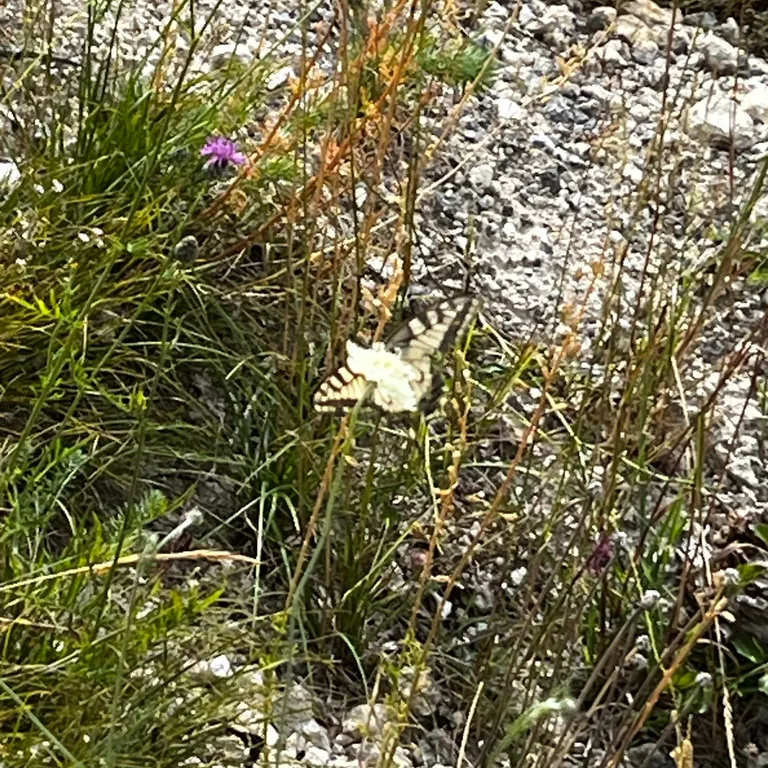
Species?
Papilio machaon
